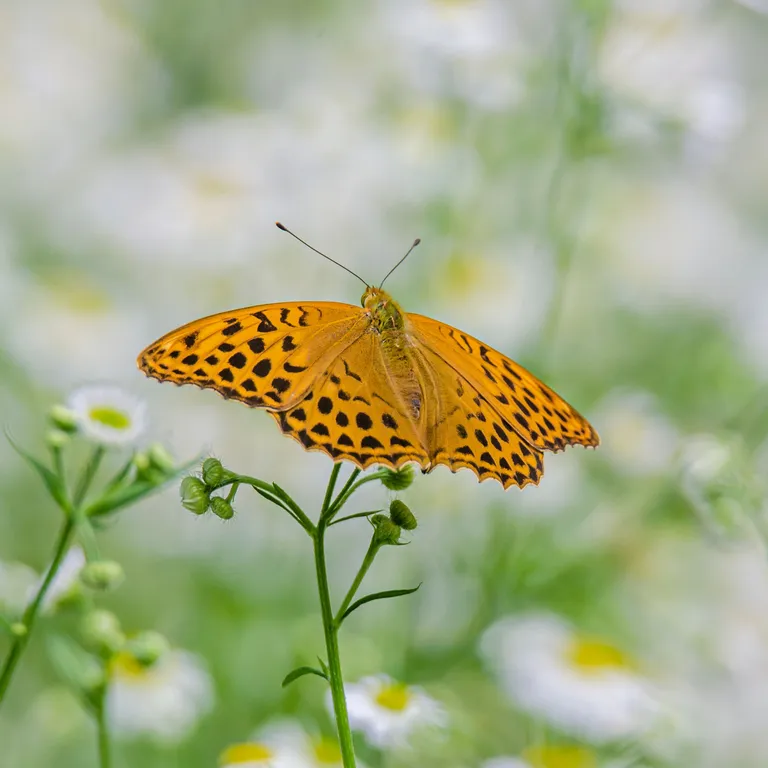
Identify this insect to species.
Argynnis paphia
